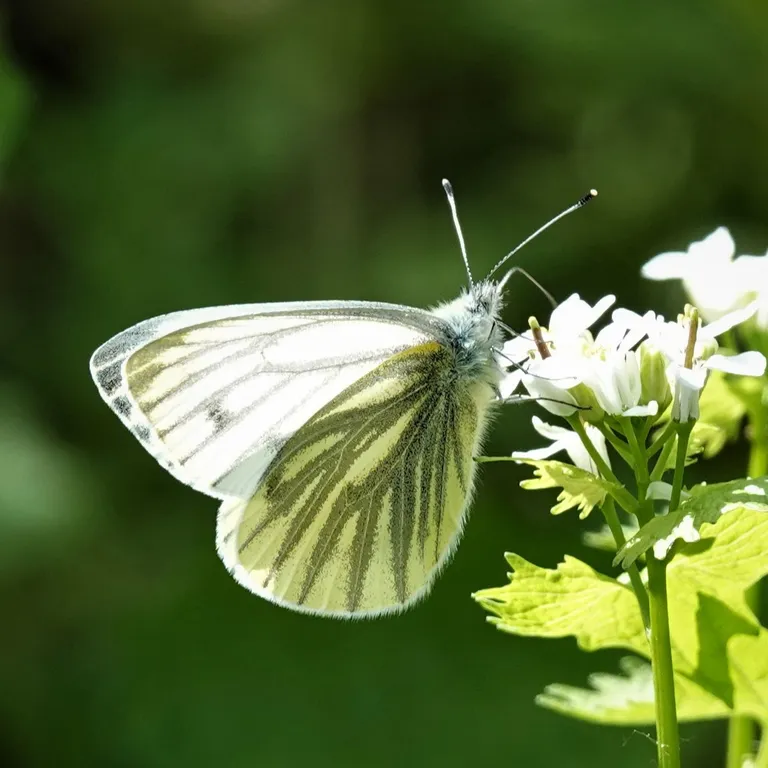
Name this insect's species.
Pieris napi
